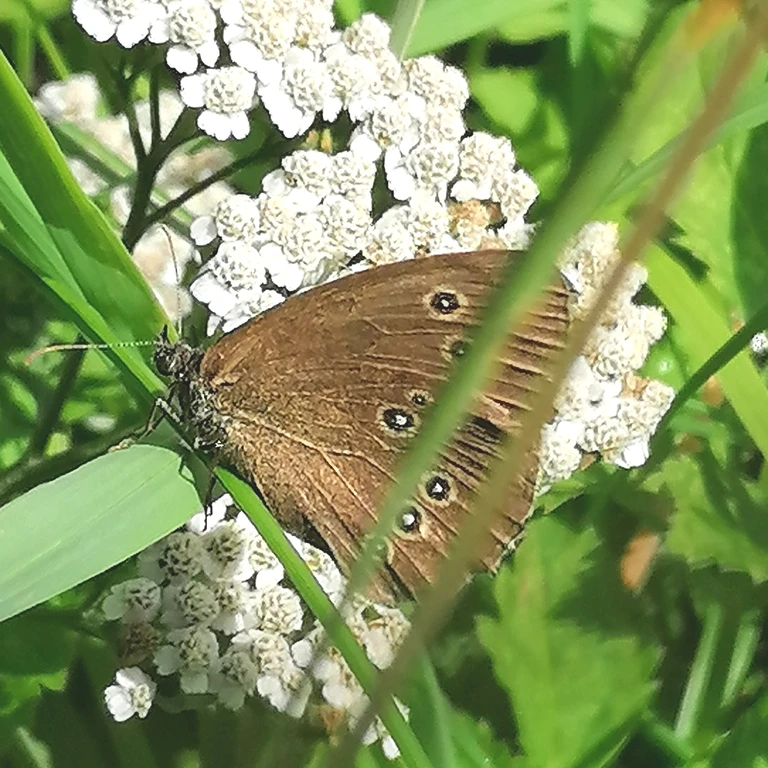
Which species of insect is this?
Aphantopus hyperantus
